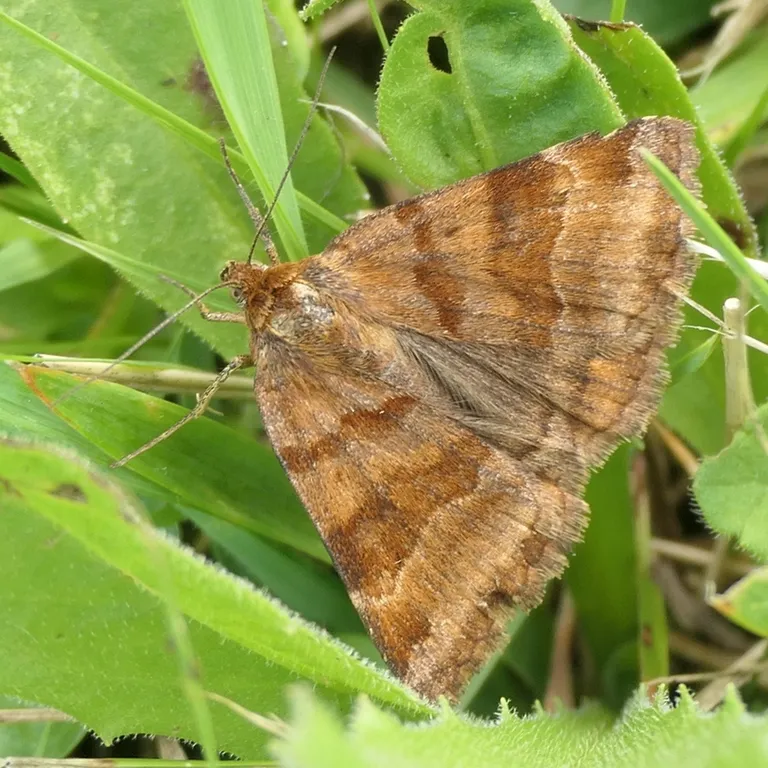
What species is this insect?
Euclidia glyphica
